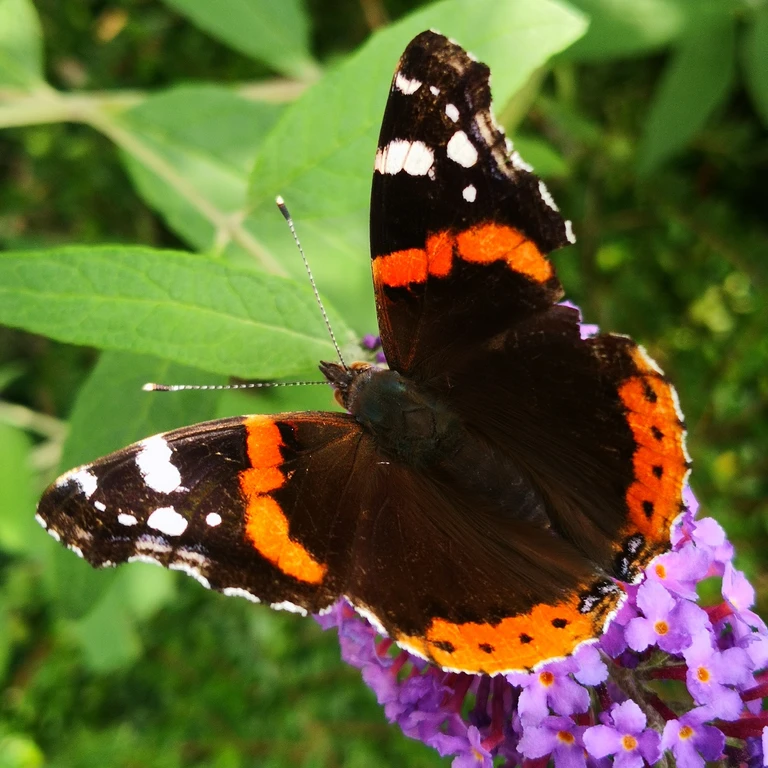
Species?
Vanessa atalanta
